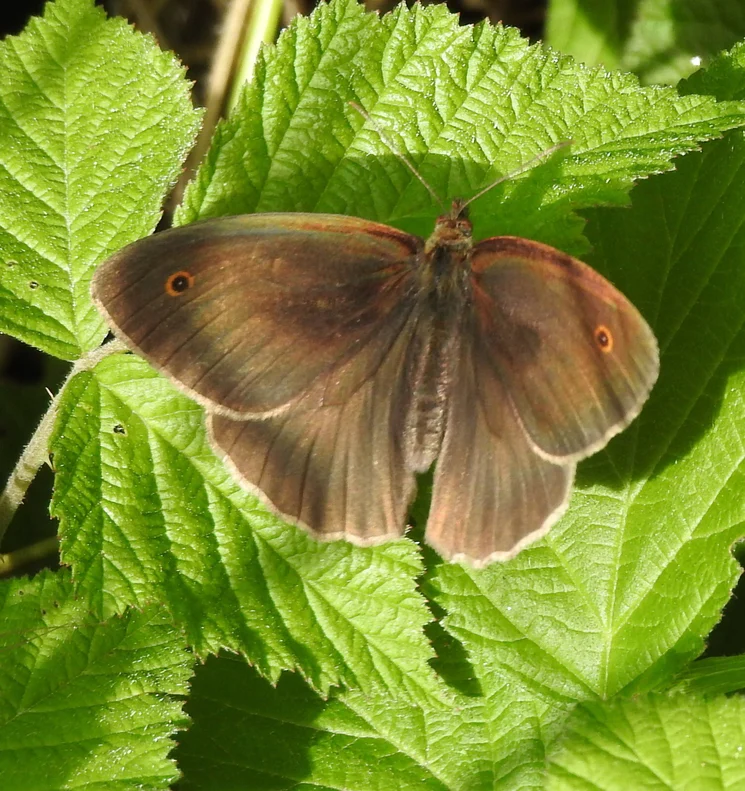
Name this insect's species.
Maniola jurtina
